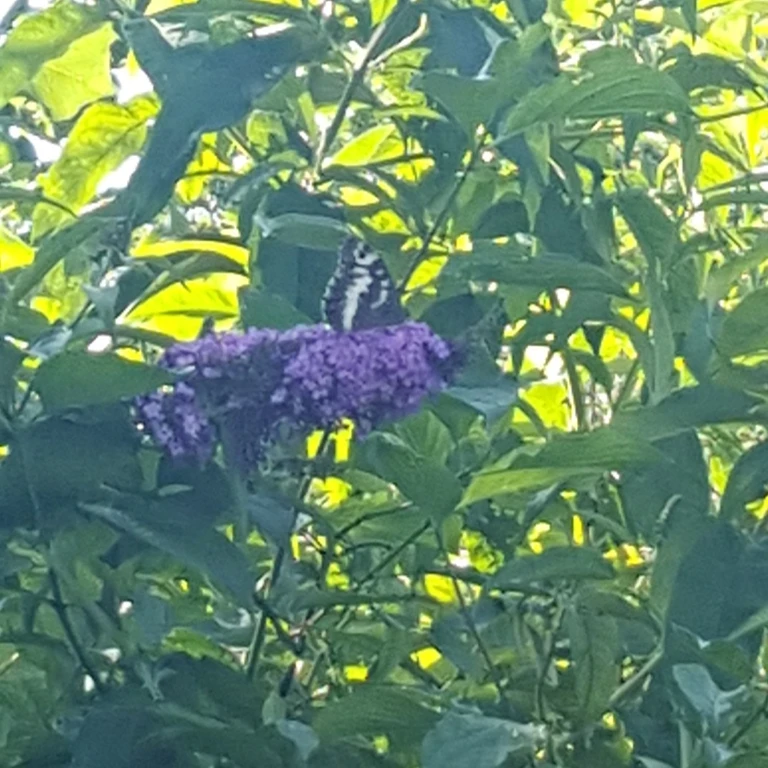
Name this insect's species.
Brintesia circe
